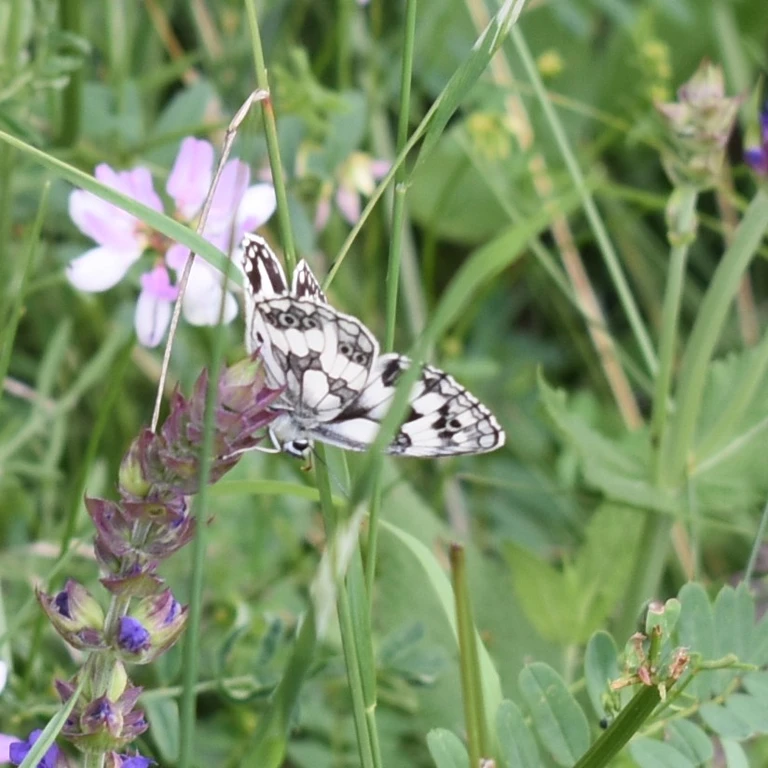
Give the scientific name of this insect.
Melanargia galathea
